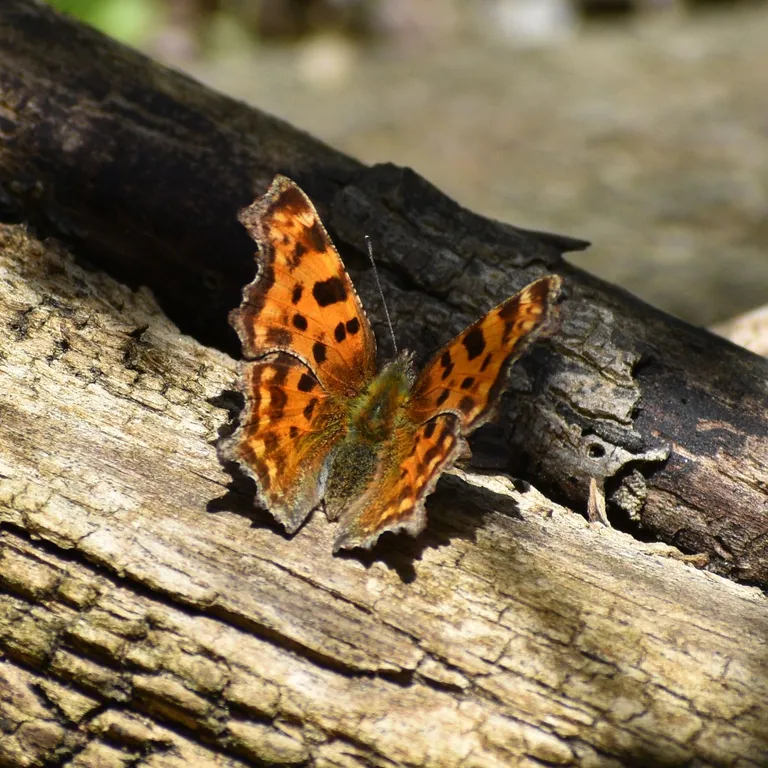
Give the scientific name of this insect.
Polygonia c-album
